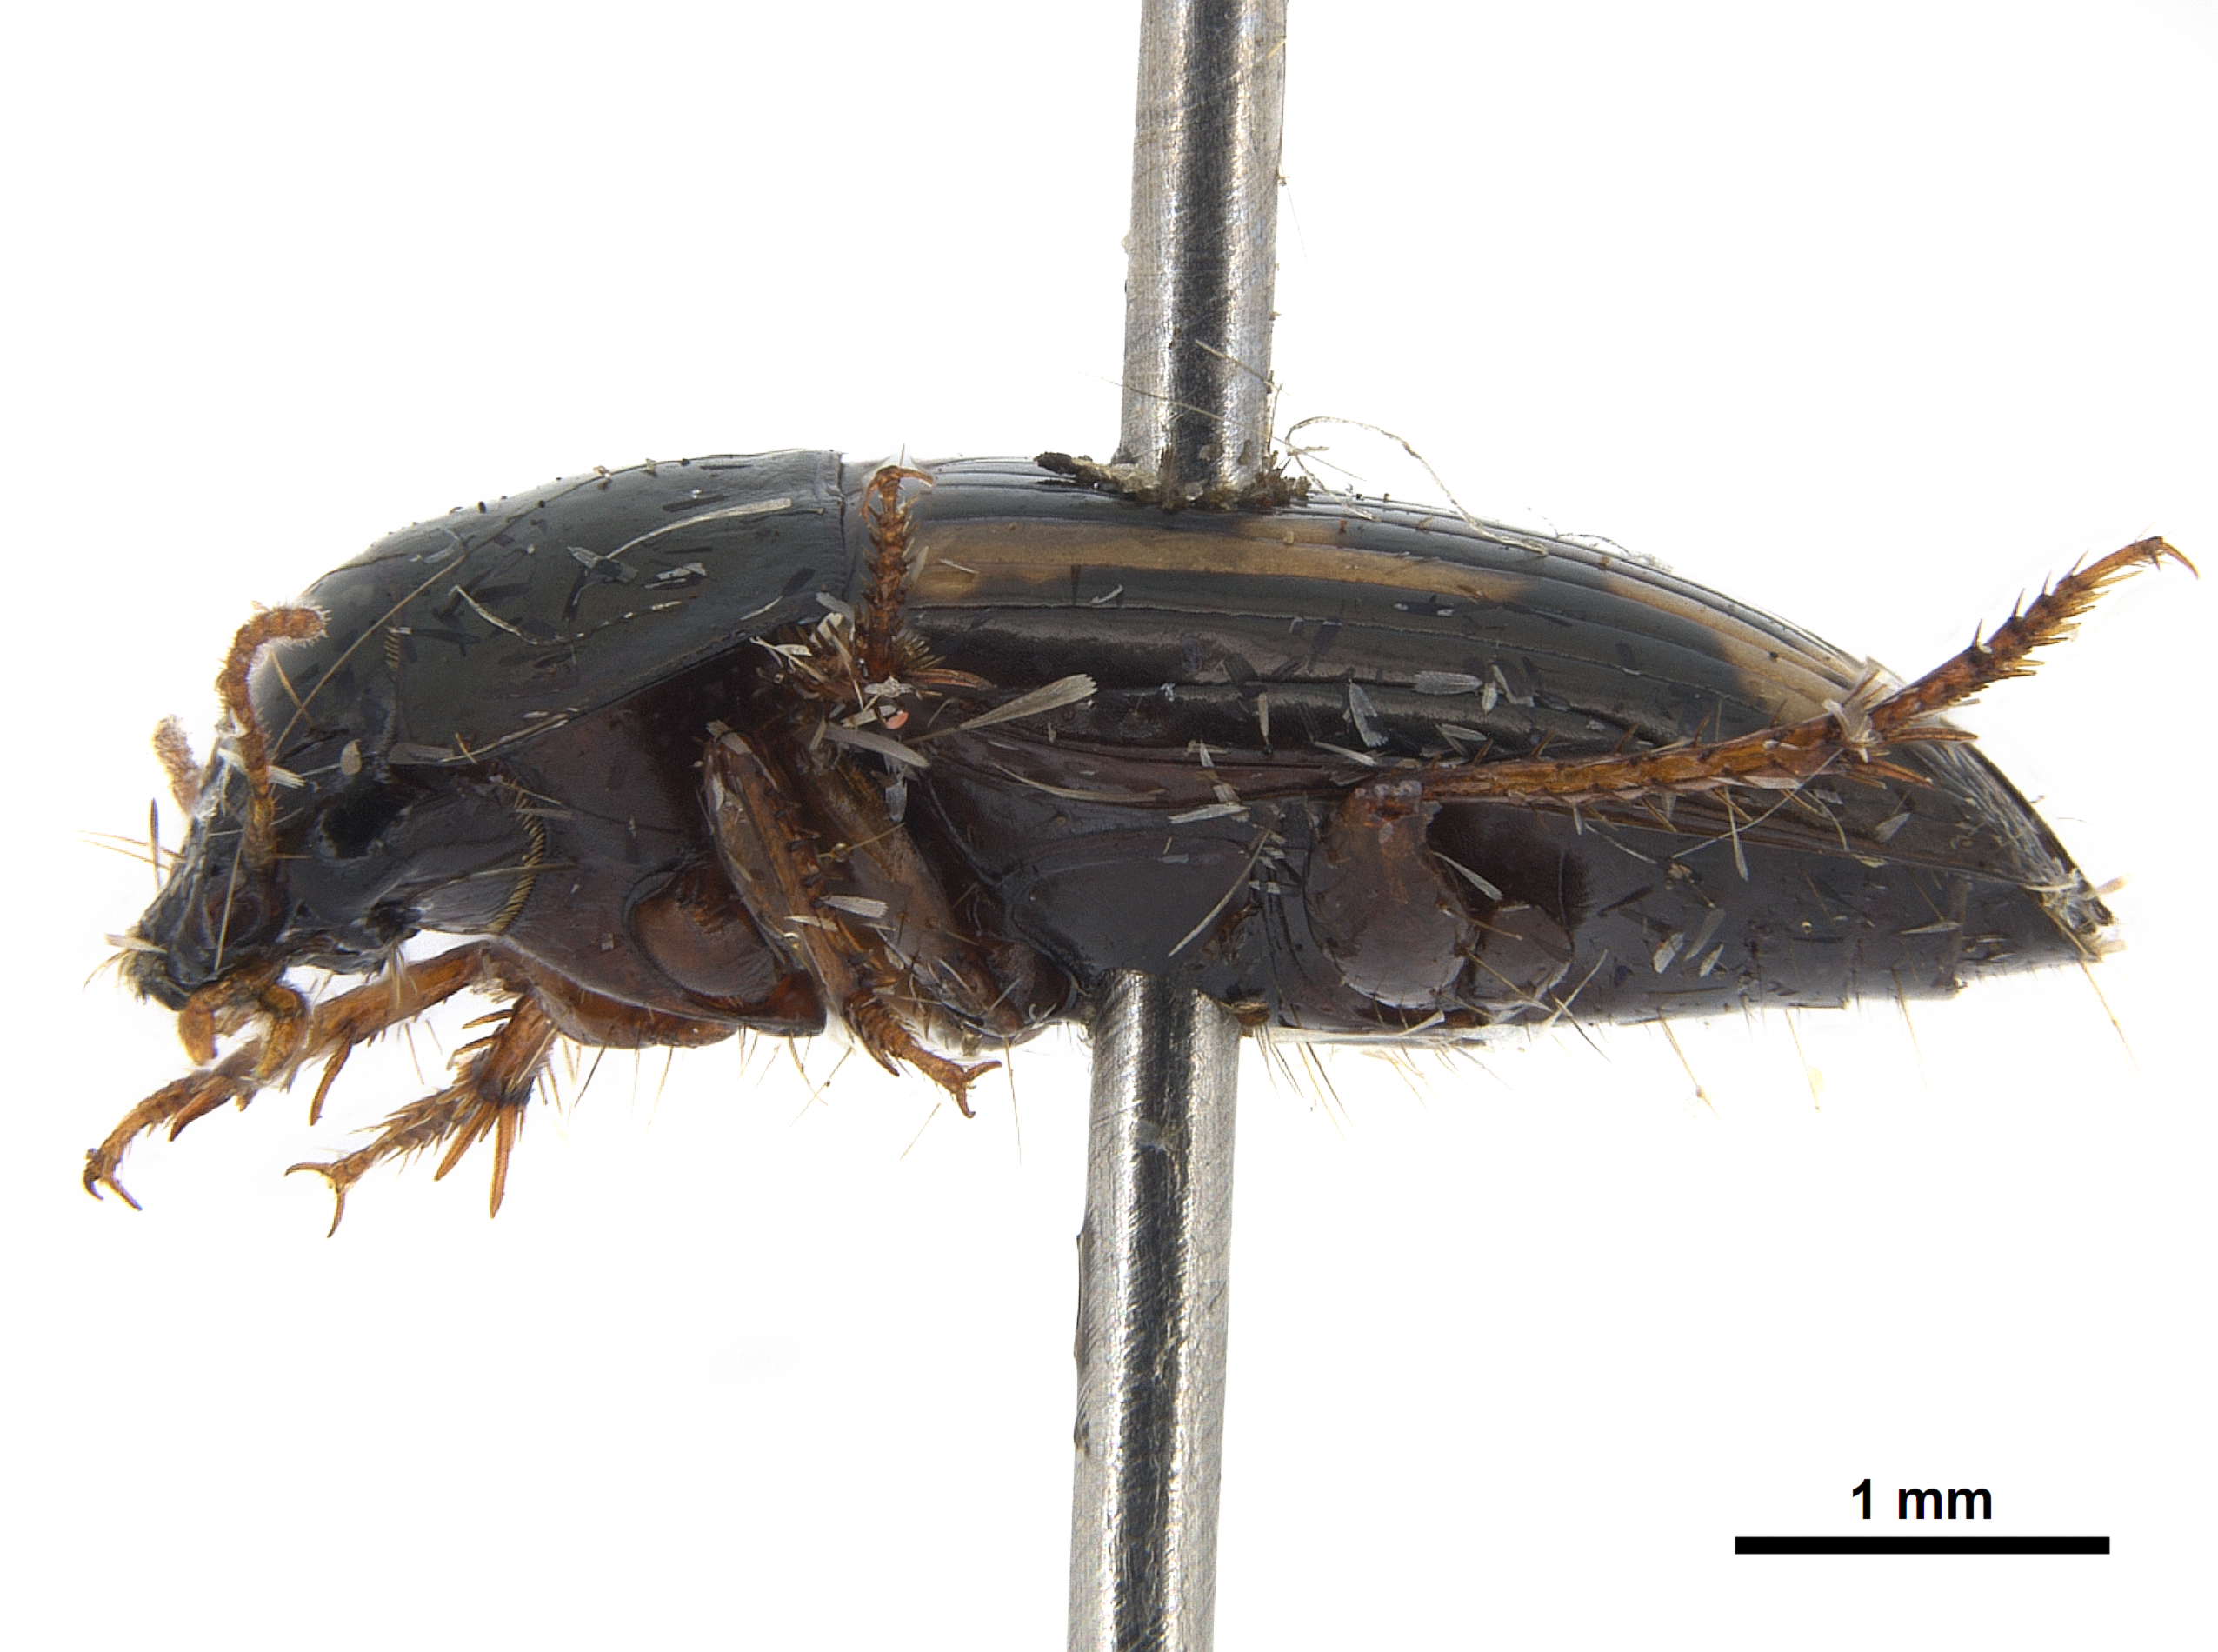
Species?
Oosoma semivittatum (also Baryomus semivittatum)
